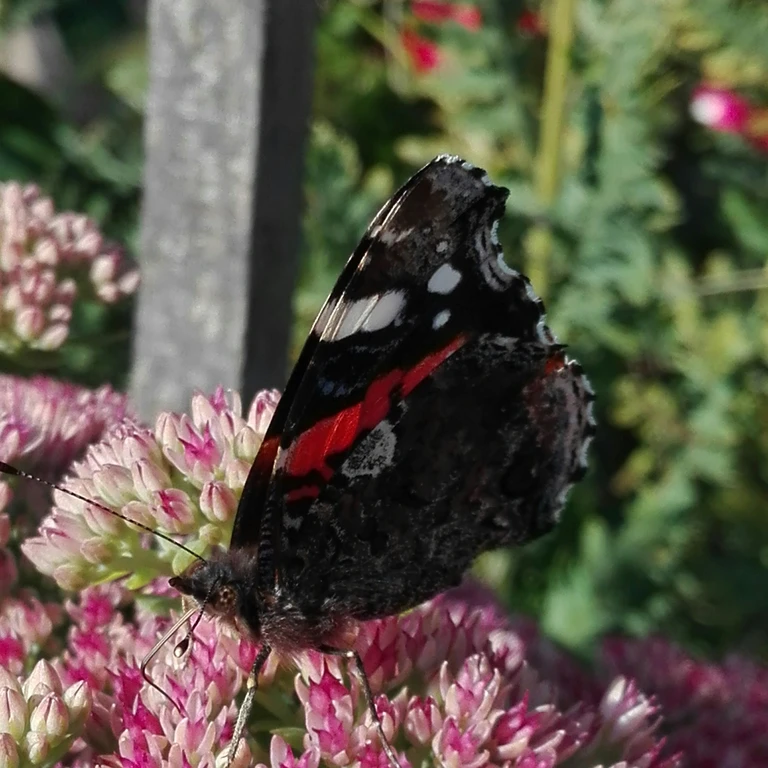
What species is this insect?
Vanessa atalanta
